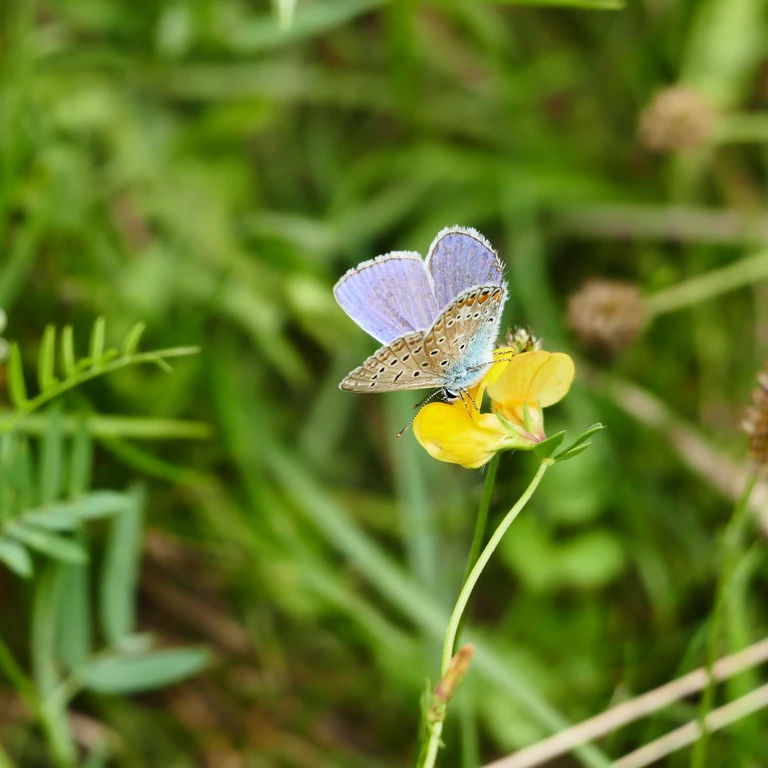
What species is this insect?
Polyommatus icarus
